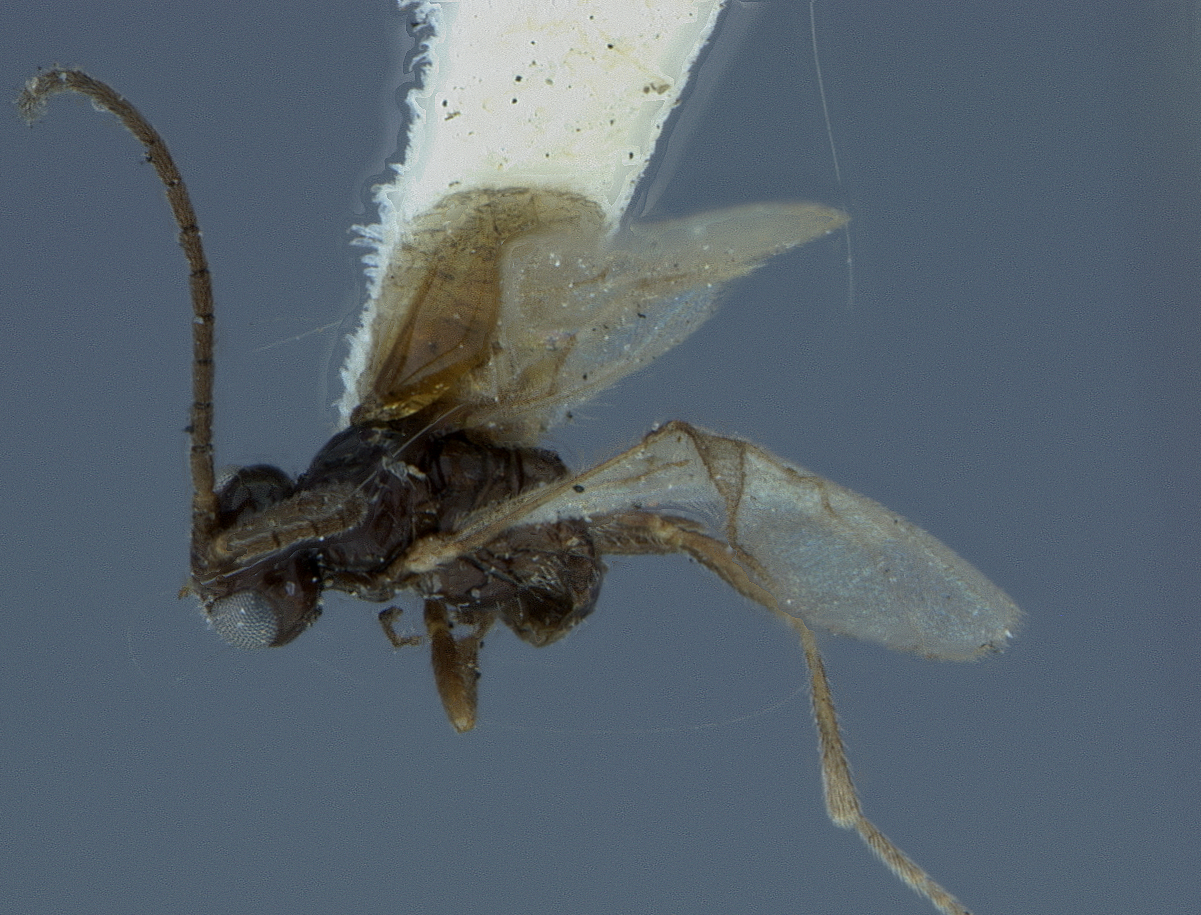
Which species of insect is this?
Aphidius nigripes
